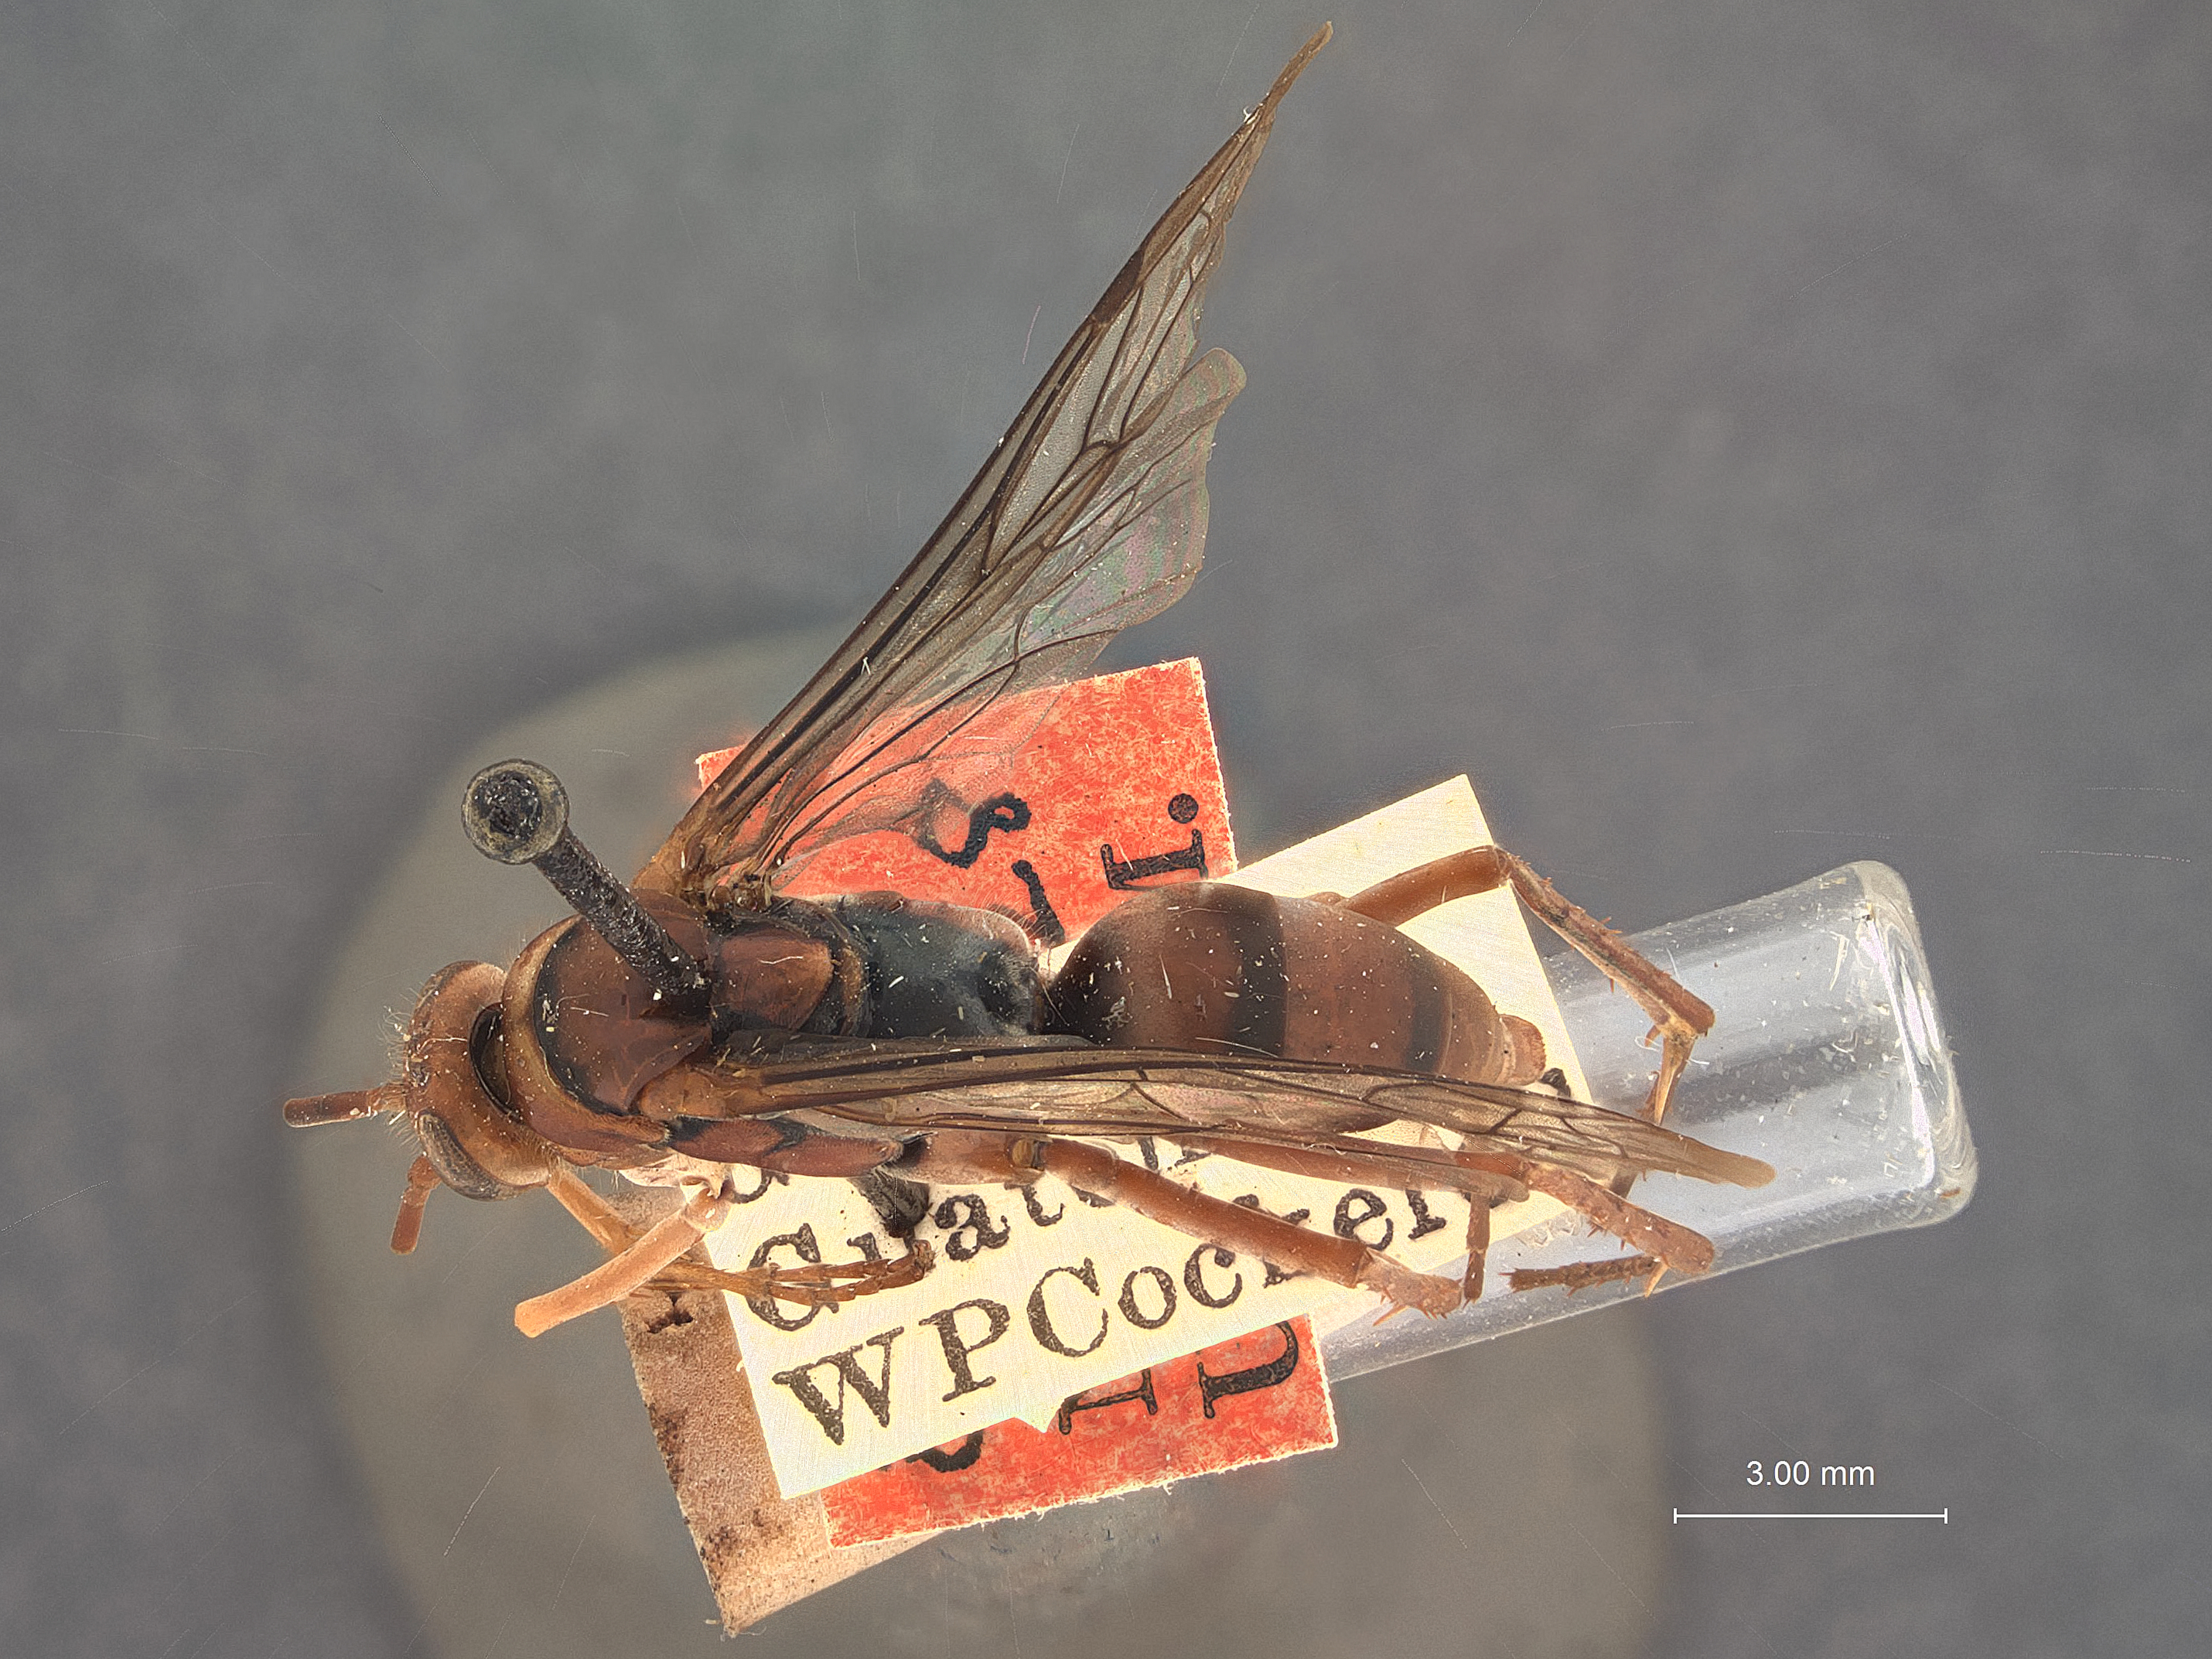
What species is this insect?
Arachnophroctonus cockerellae
